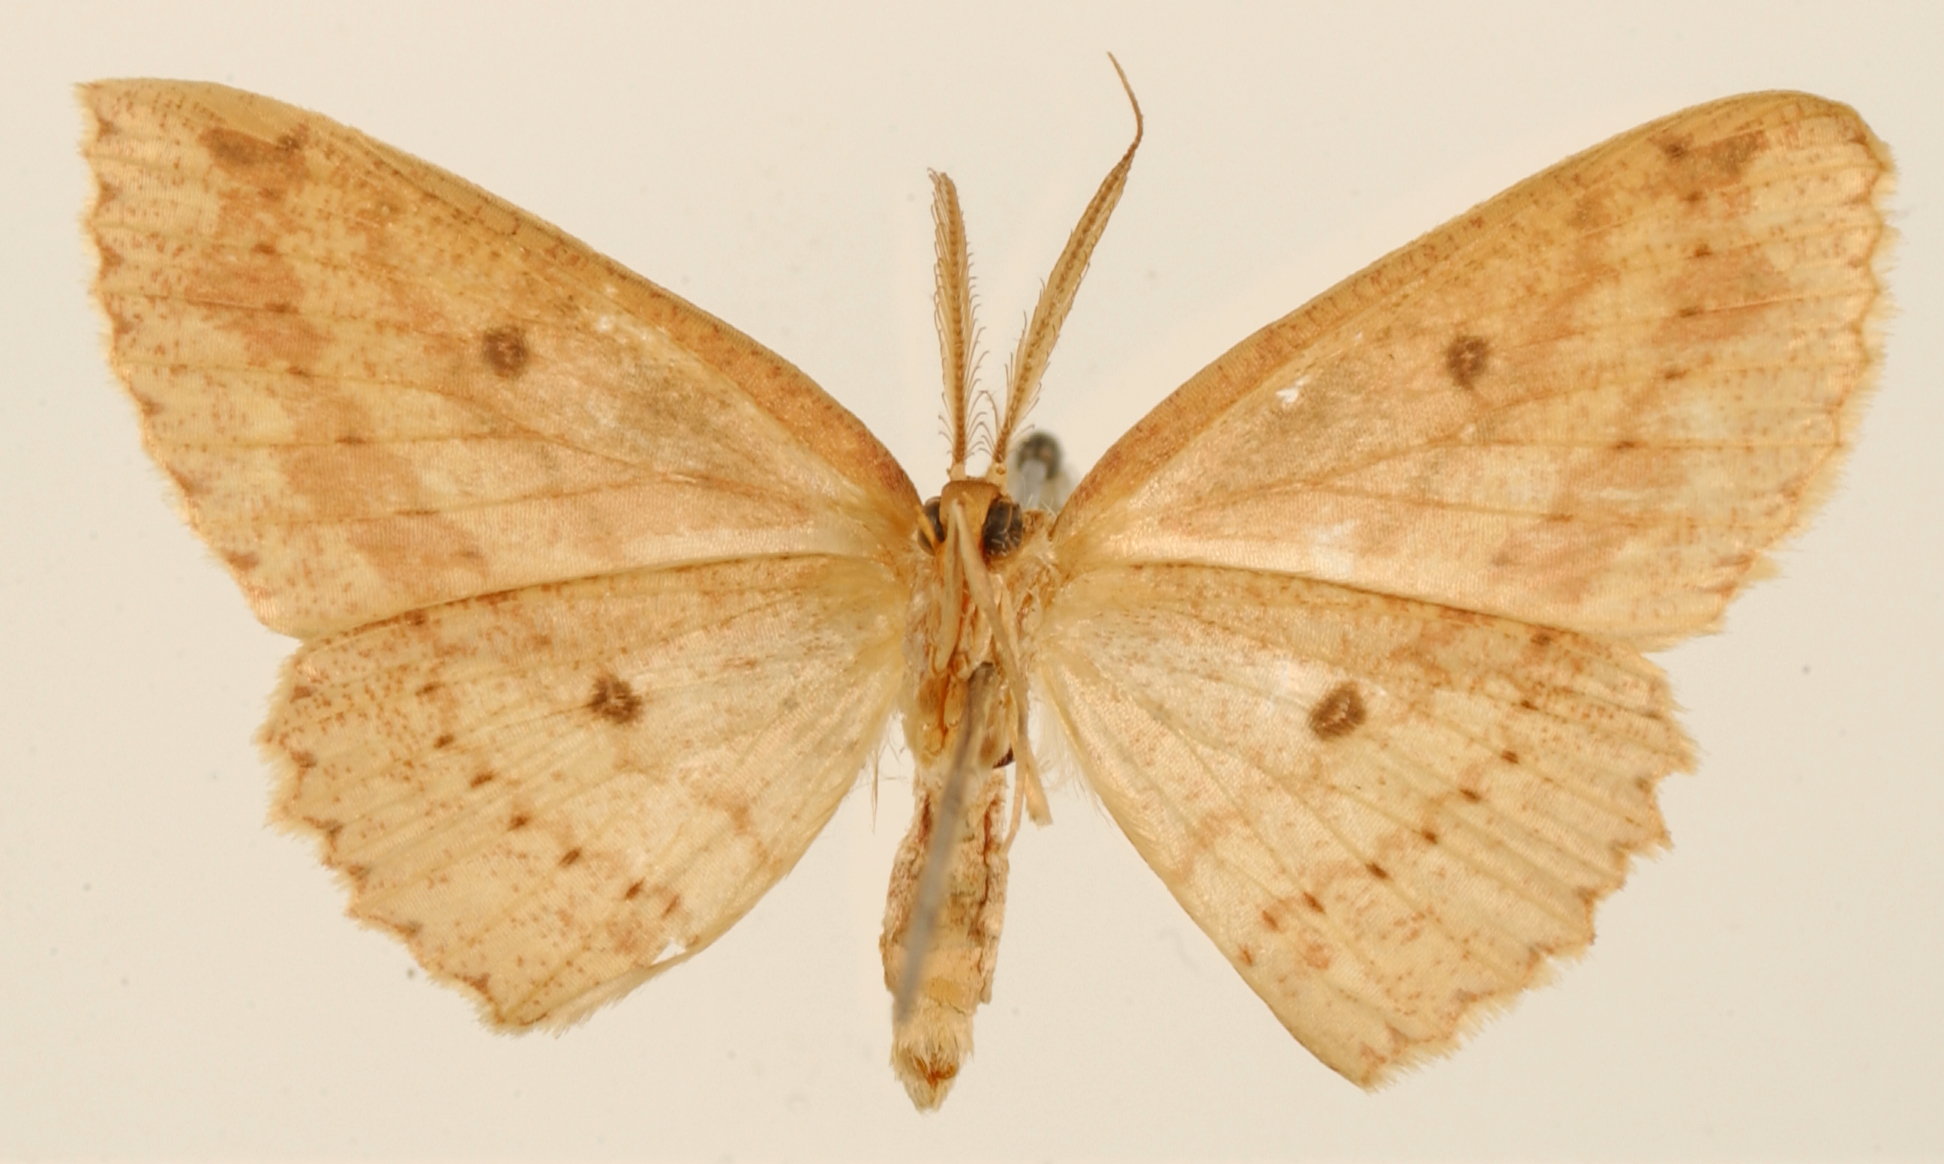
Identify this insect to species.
Anisodes spatara
